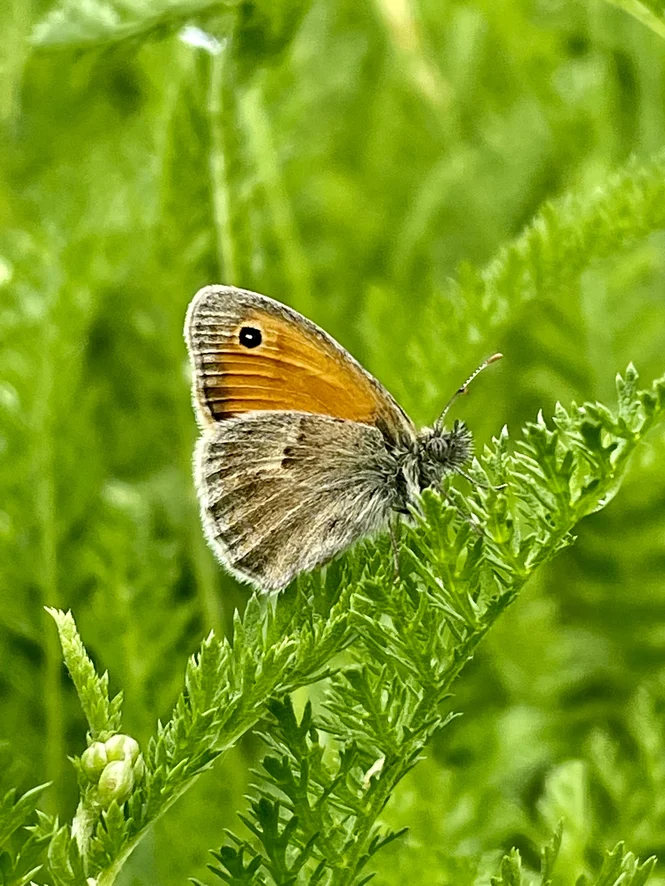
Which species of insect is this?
Coenonympha pamphilus
